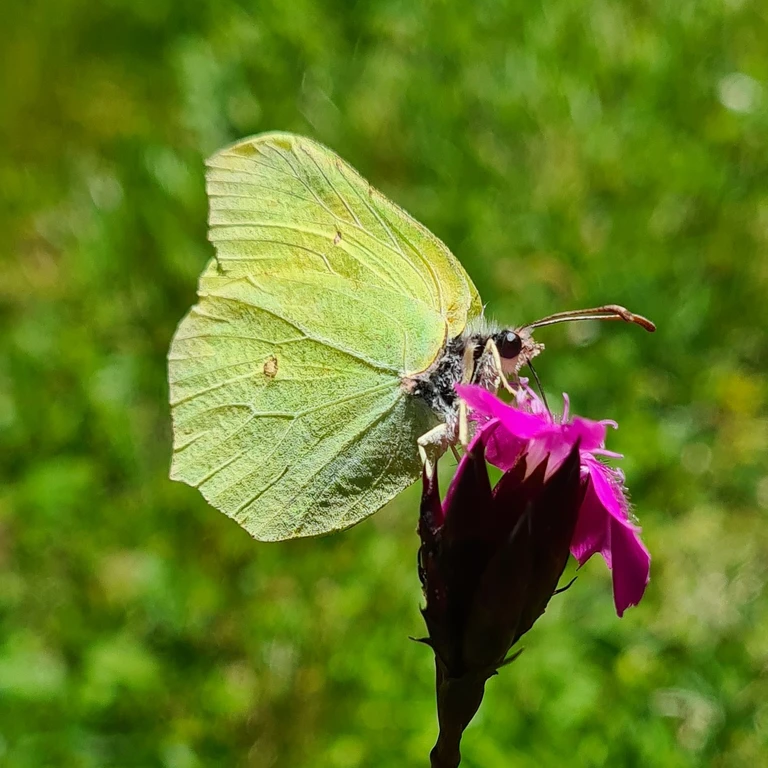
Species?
Gonepteryx rhamni
